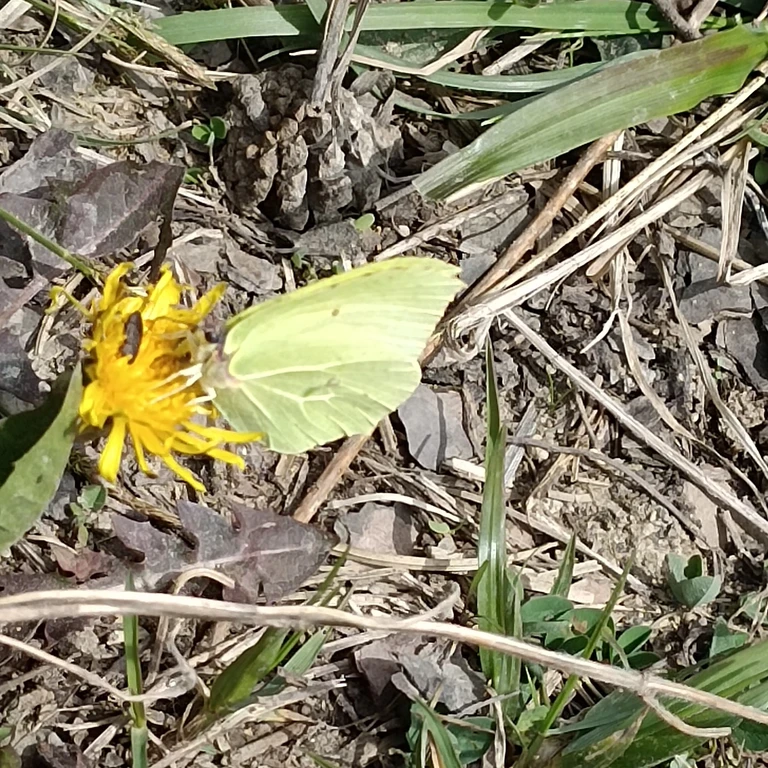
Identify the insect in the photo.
Gonepteryx rhamni
